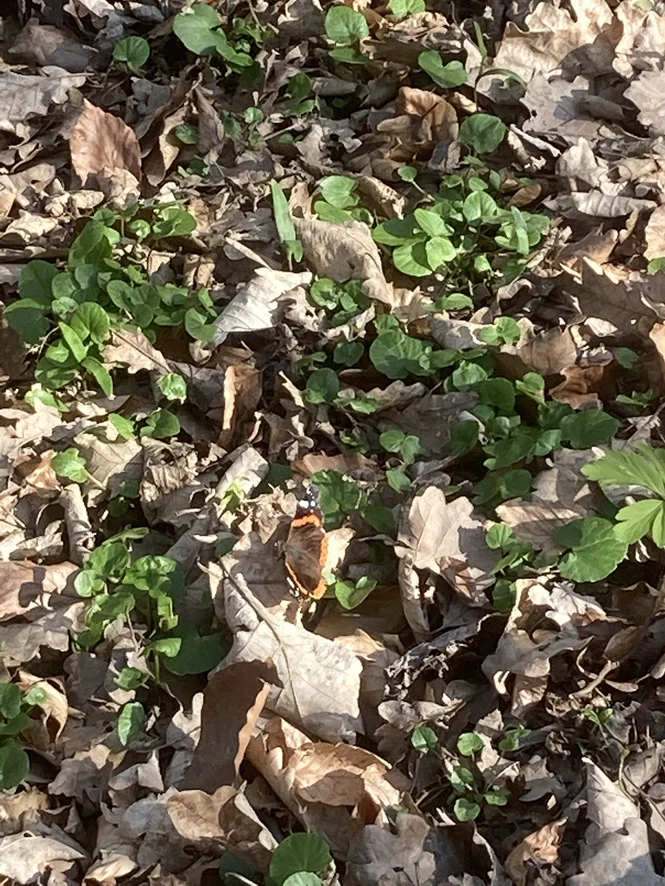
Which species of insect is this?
Vanessa atalanta
